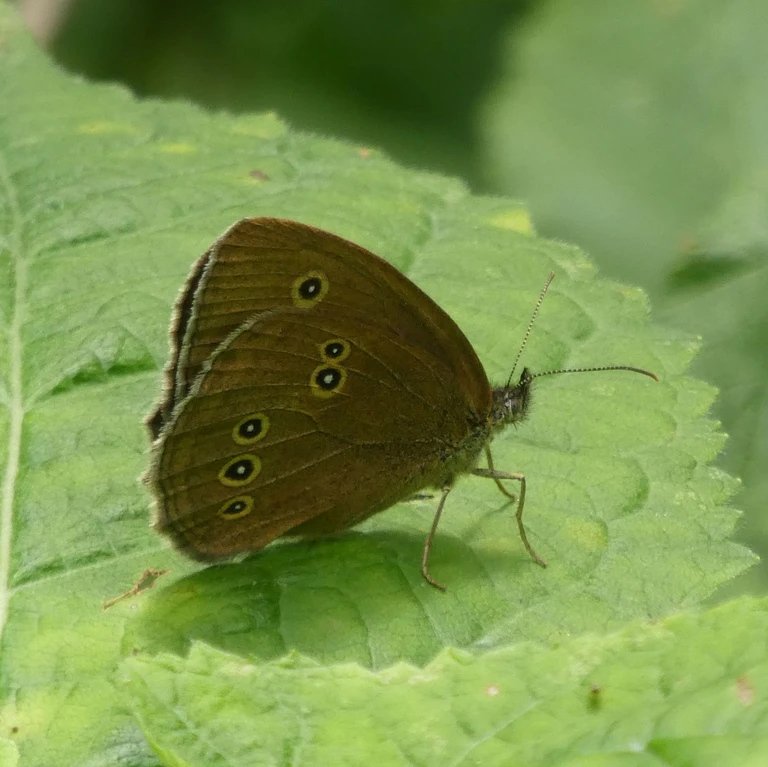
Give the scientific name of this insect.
Aphantopus hyperantus
